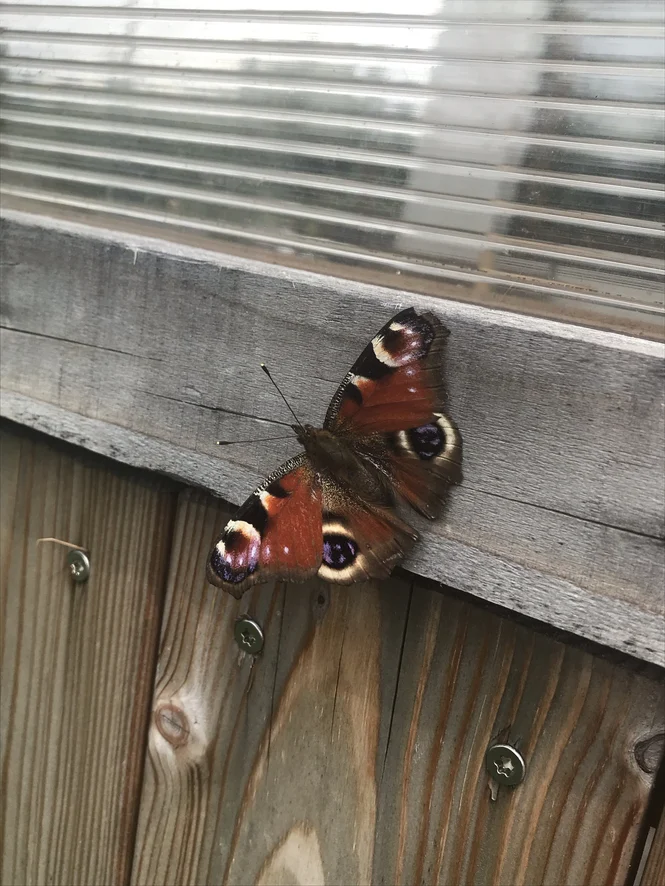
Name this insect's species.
Aglais io
